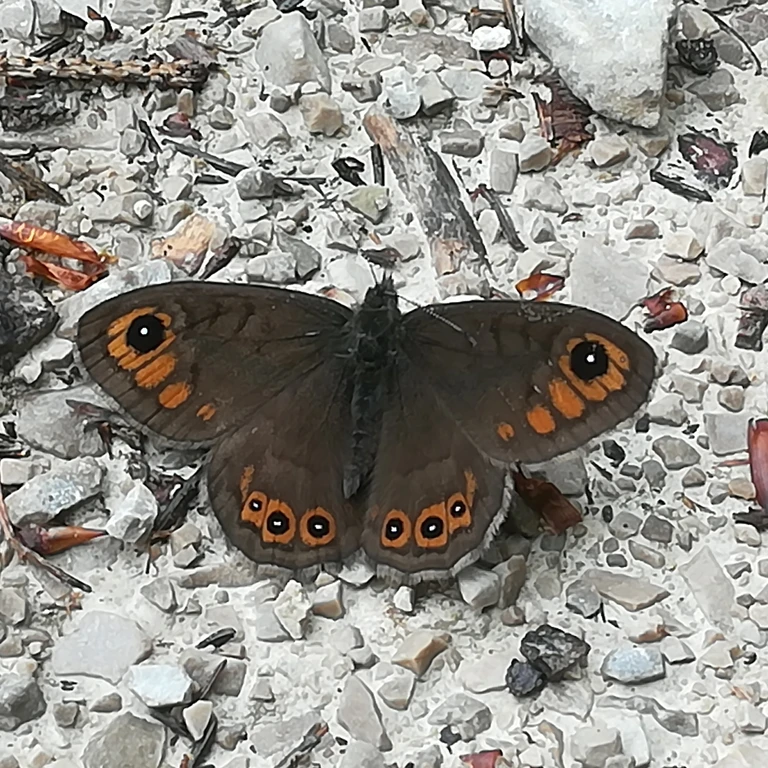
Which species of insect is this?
Lasiommata petropolitana (also Pararge petropolitana)
